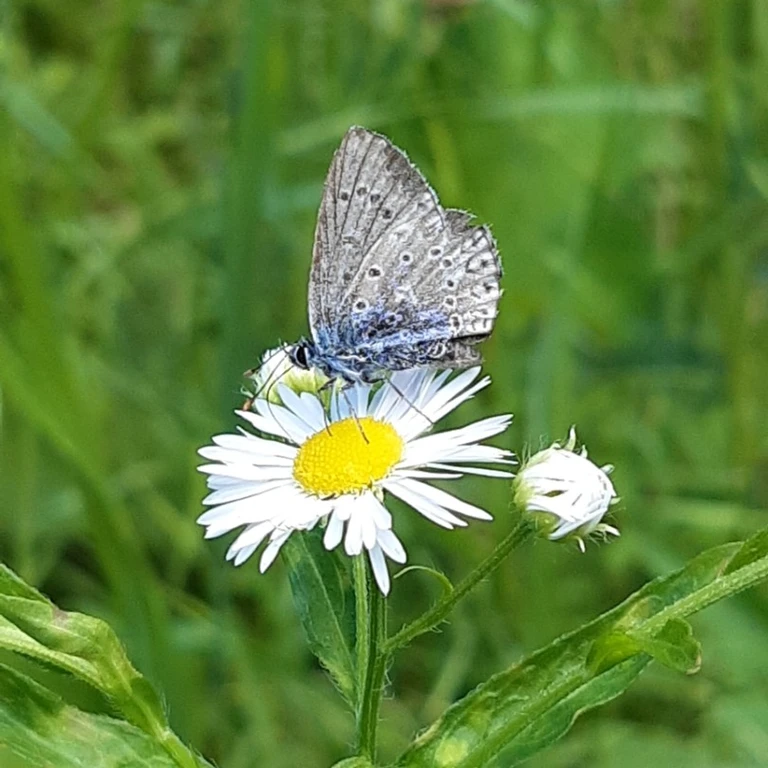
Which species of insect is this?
Polyommatus icarus
